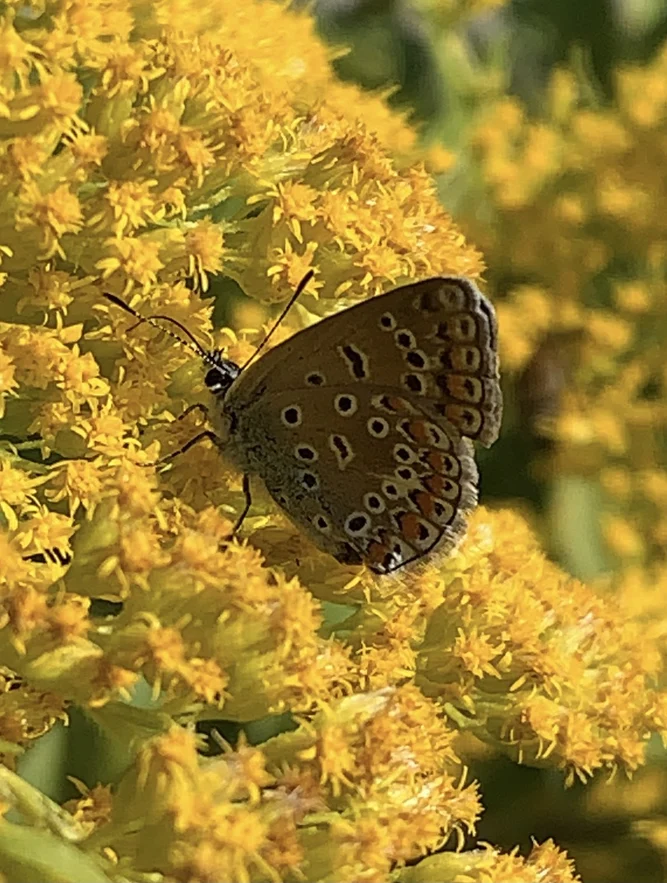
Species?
Polyommatus icarus
